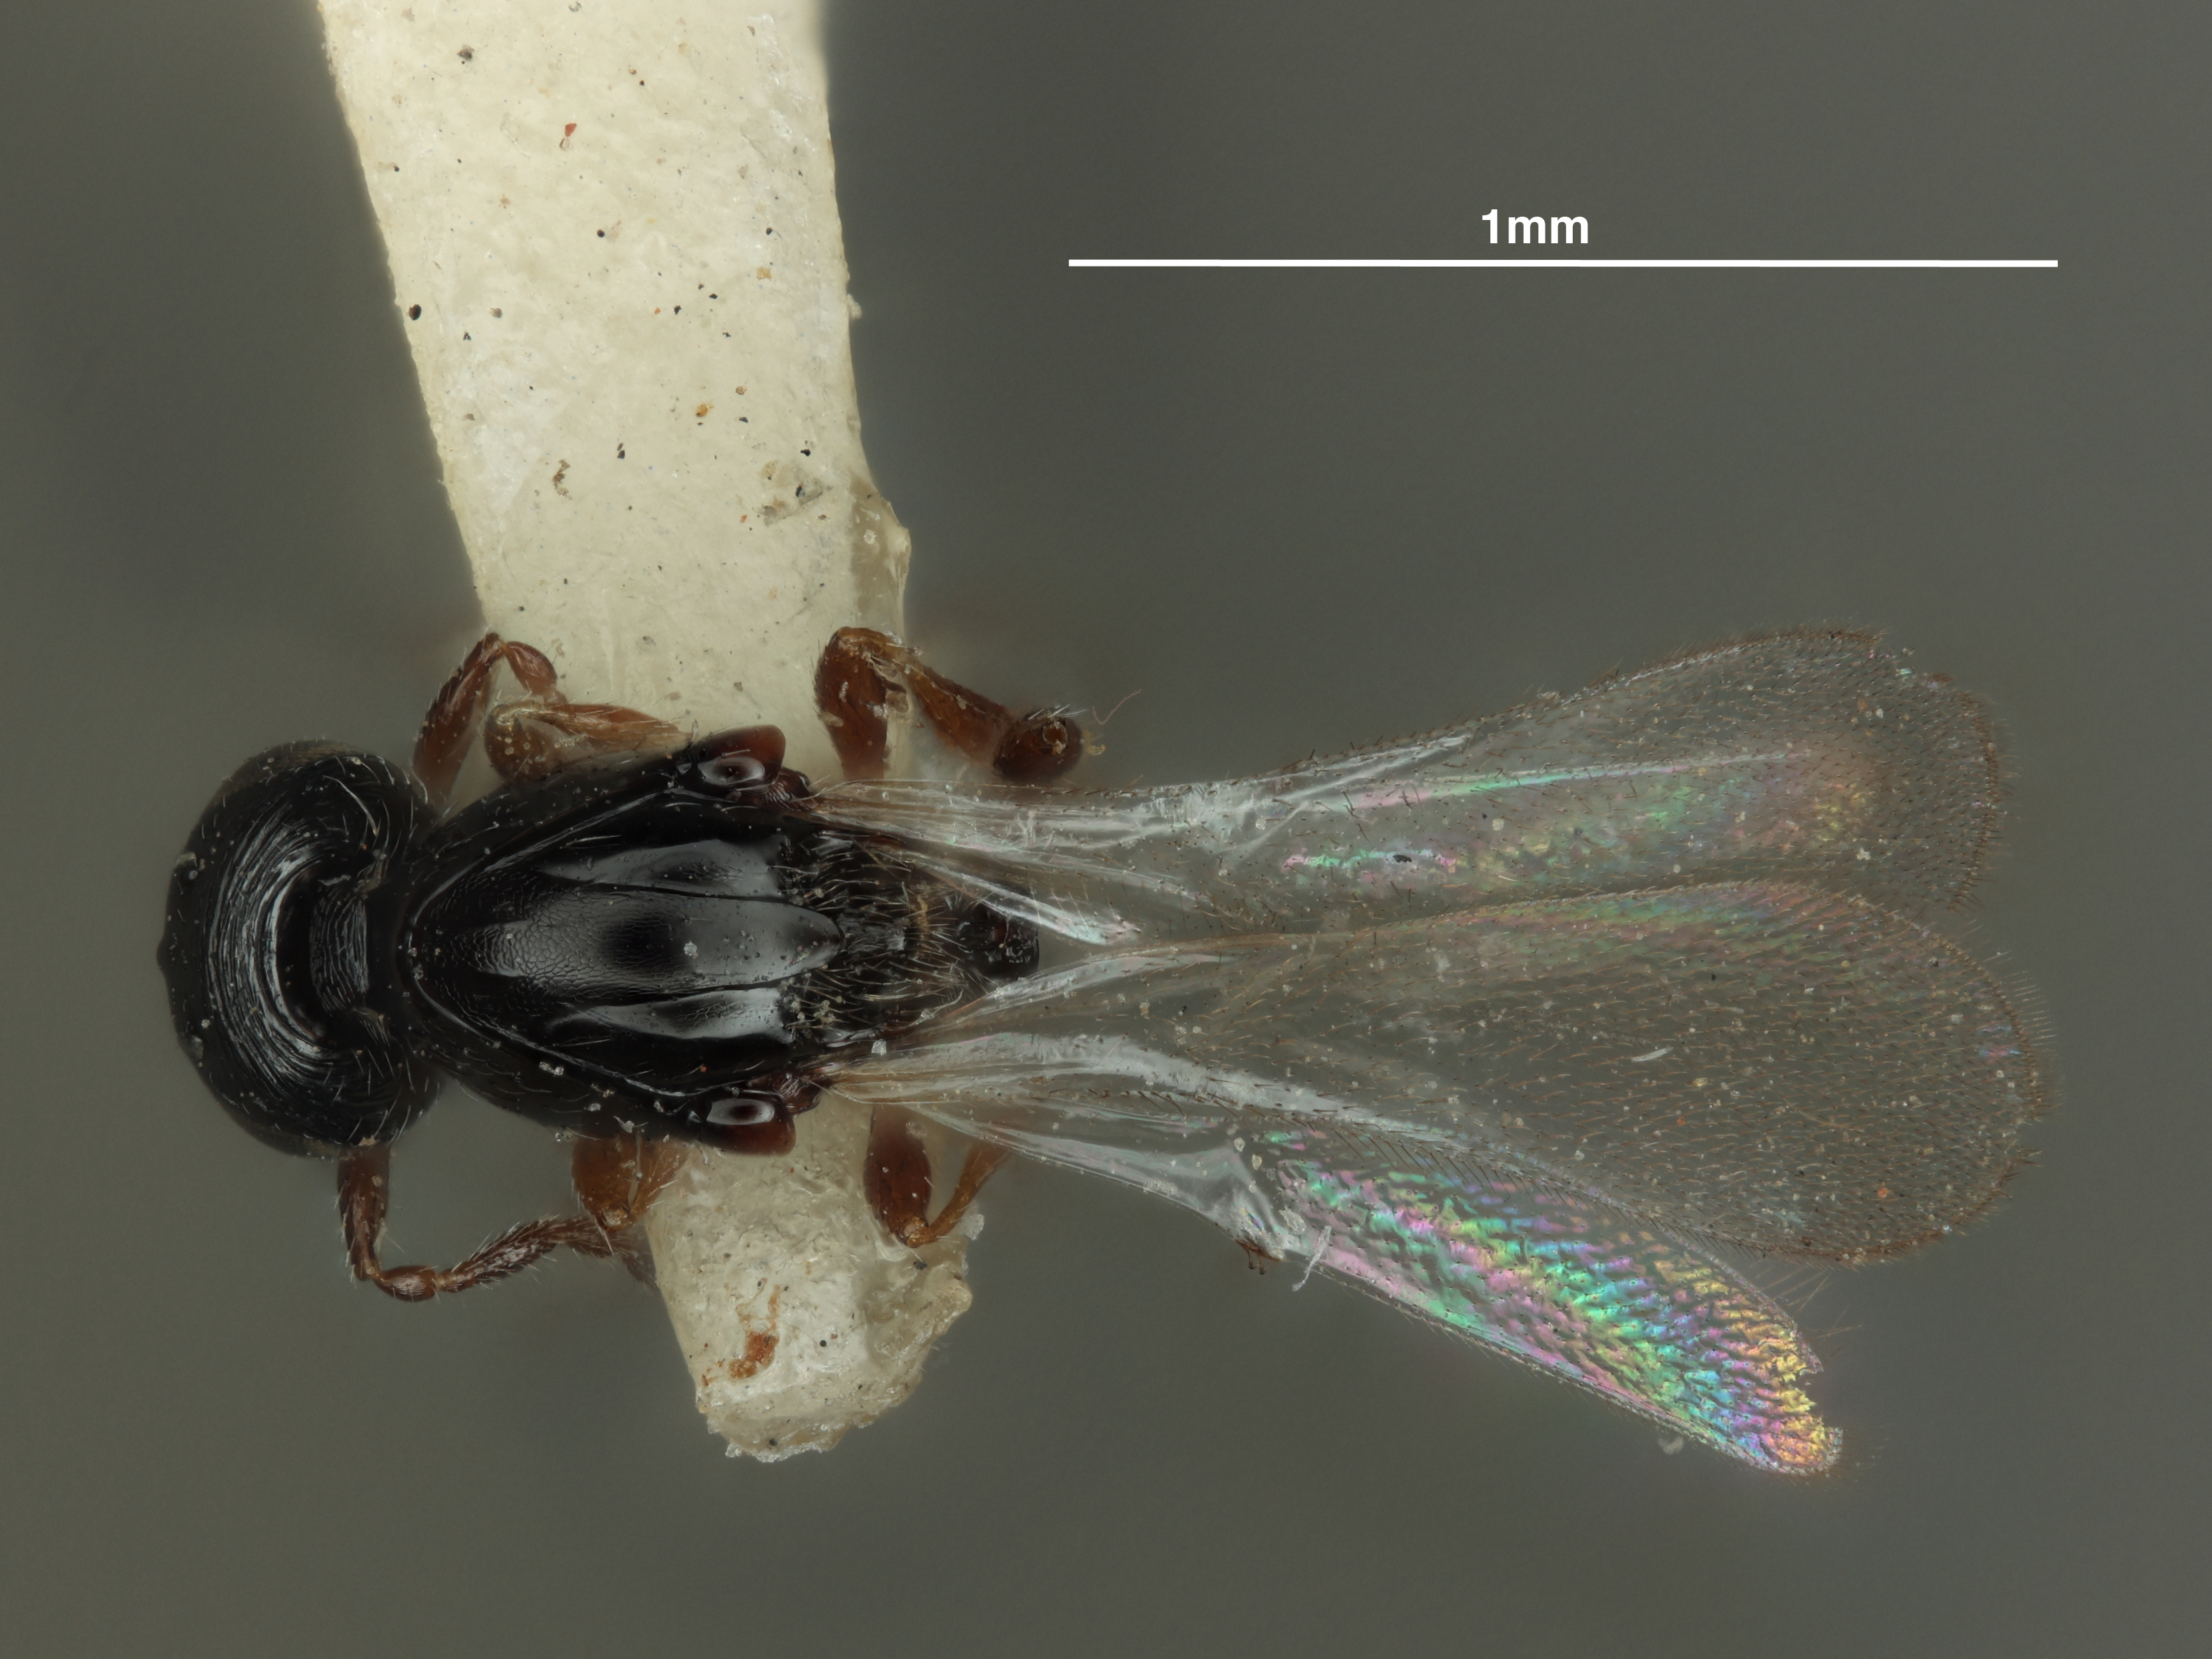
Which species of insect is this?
Trichasis arizonensis
